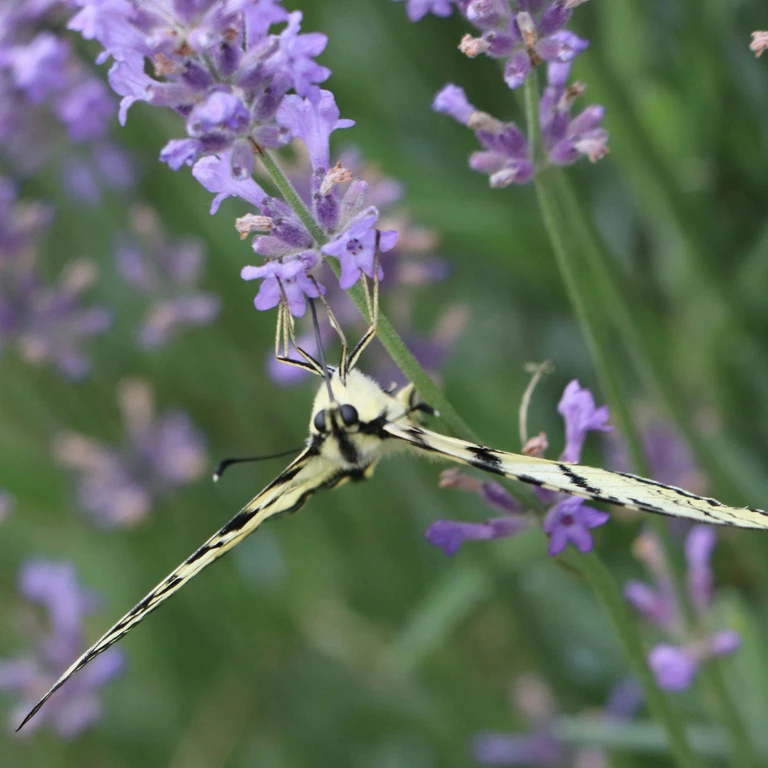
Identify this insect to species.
Iphiclides podalirius
